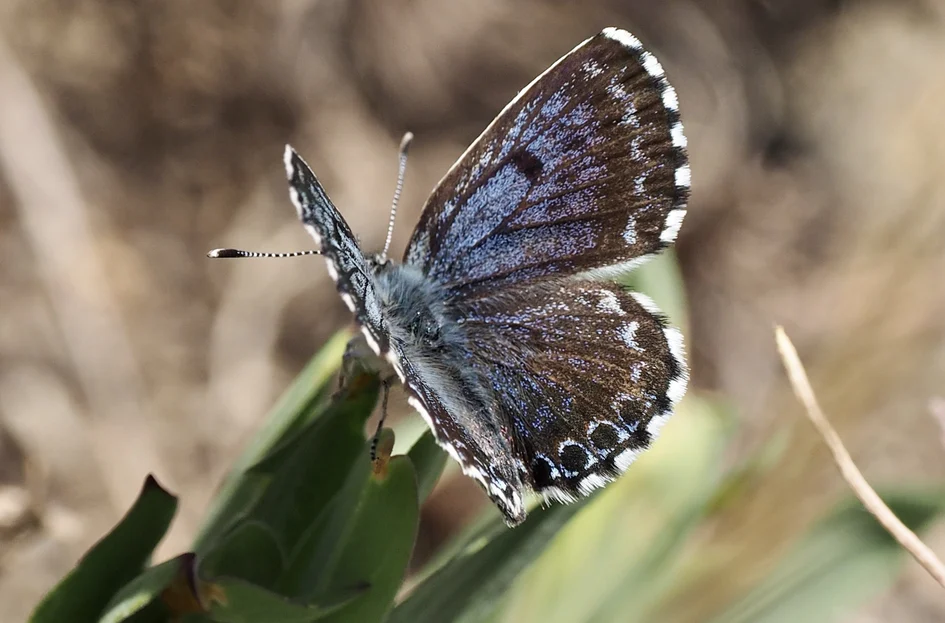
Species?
Scolitantides orion
